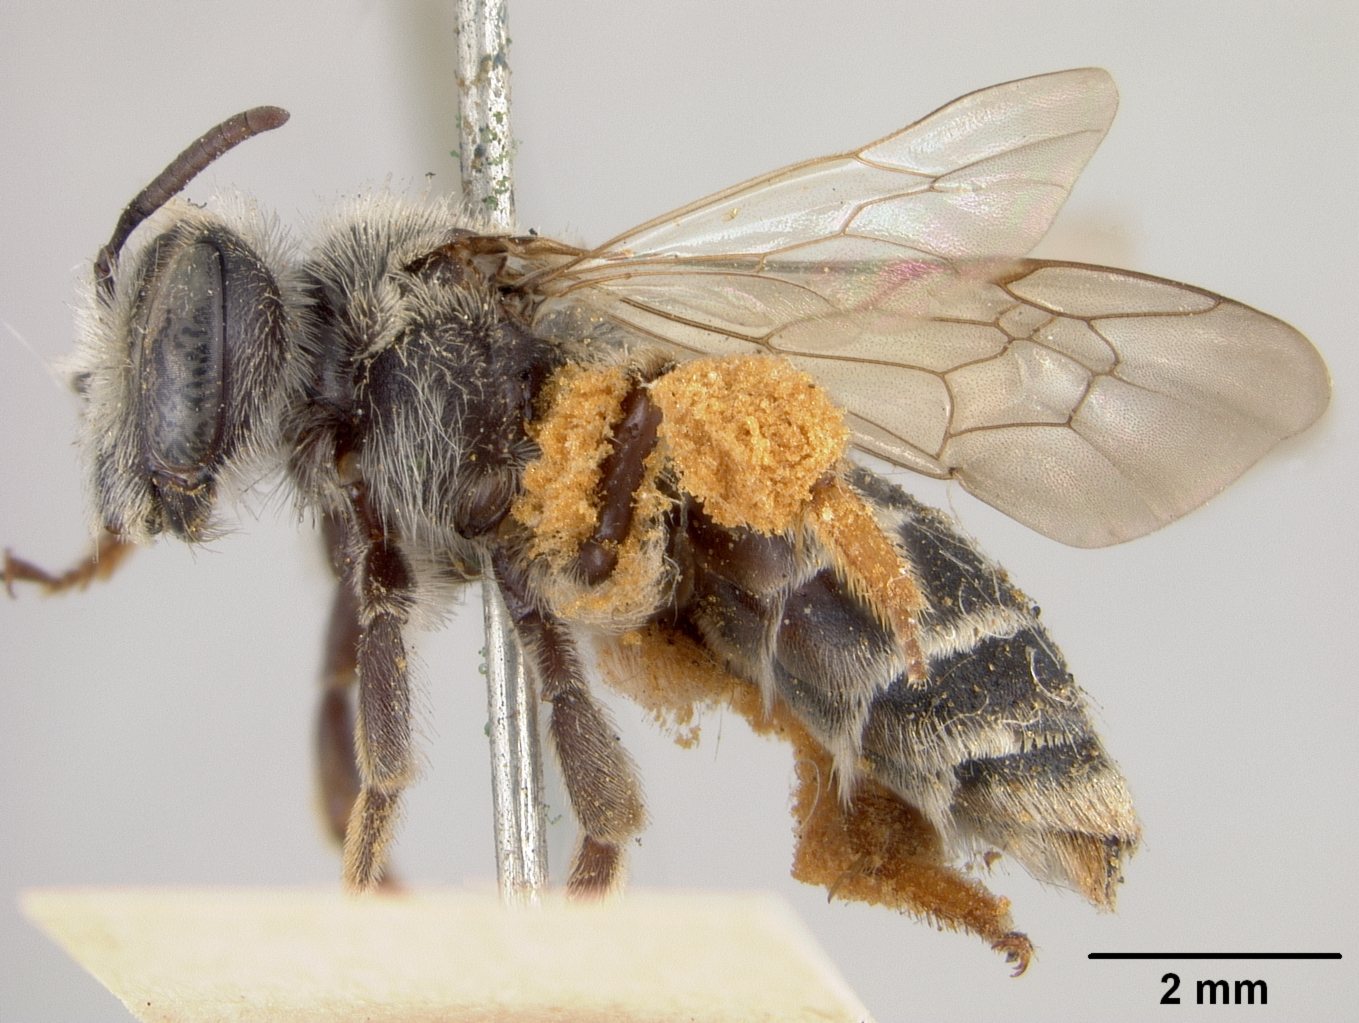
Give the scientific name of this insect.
Andrena heteropoda
